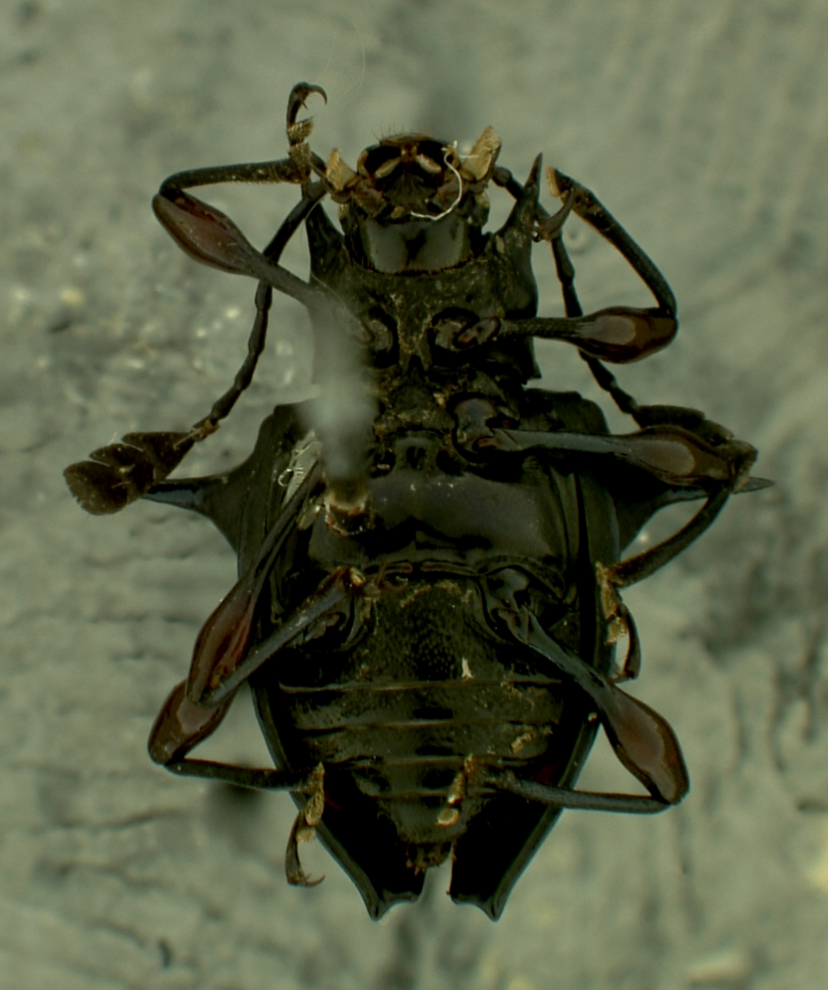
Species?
Amphisternus nigrellus
